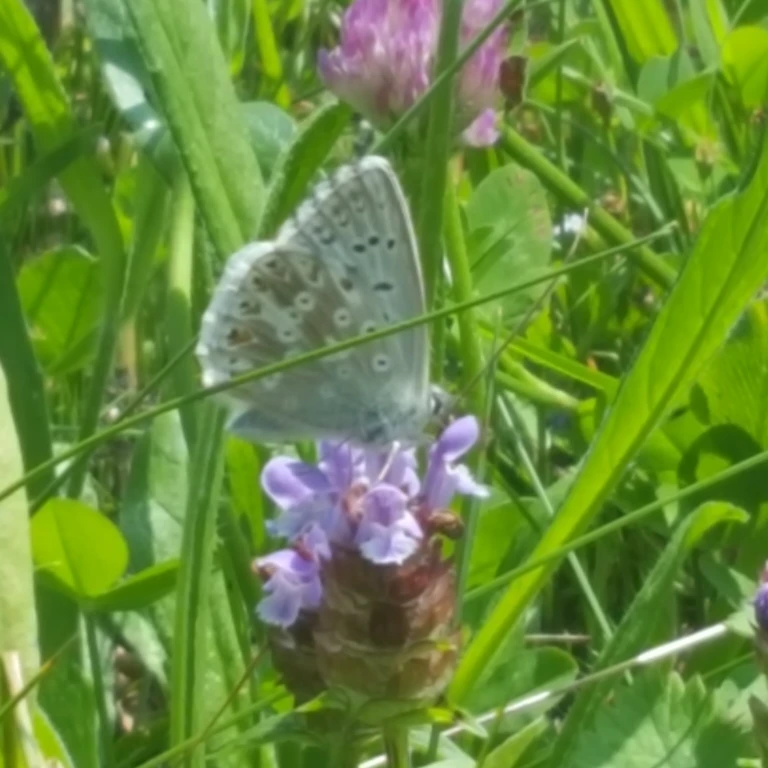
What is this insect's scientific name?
Lysandra coridon
